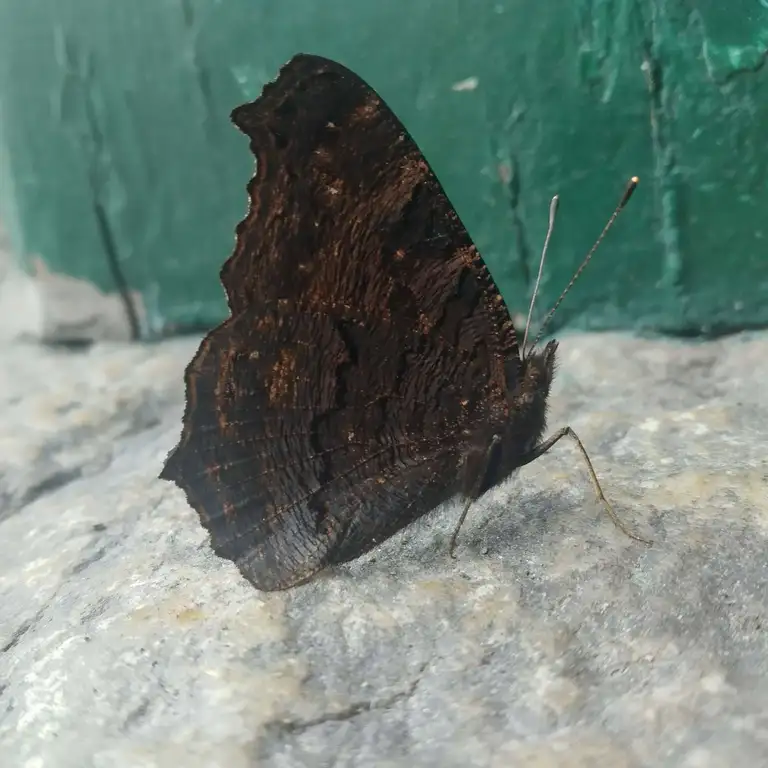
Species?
Aglais io
